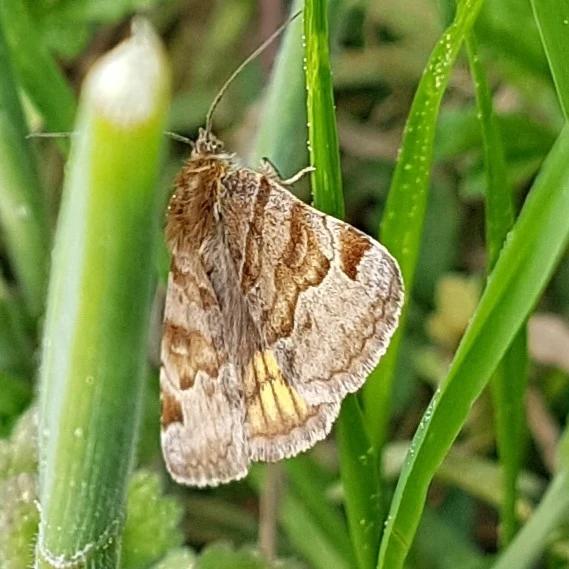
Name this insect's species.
Euclidia glyphica
